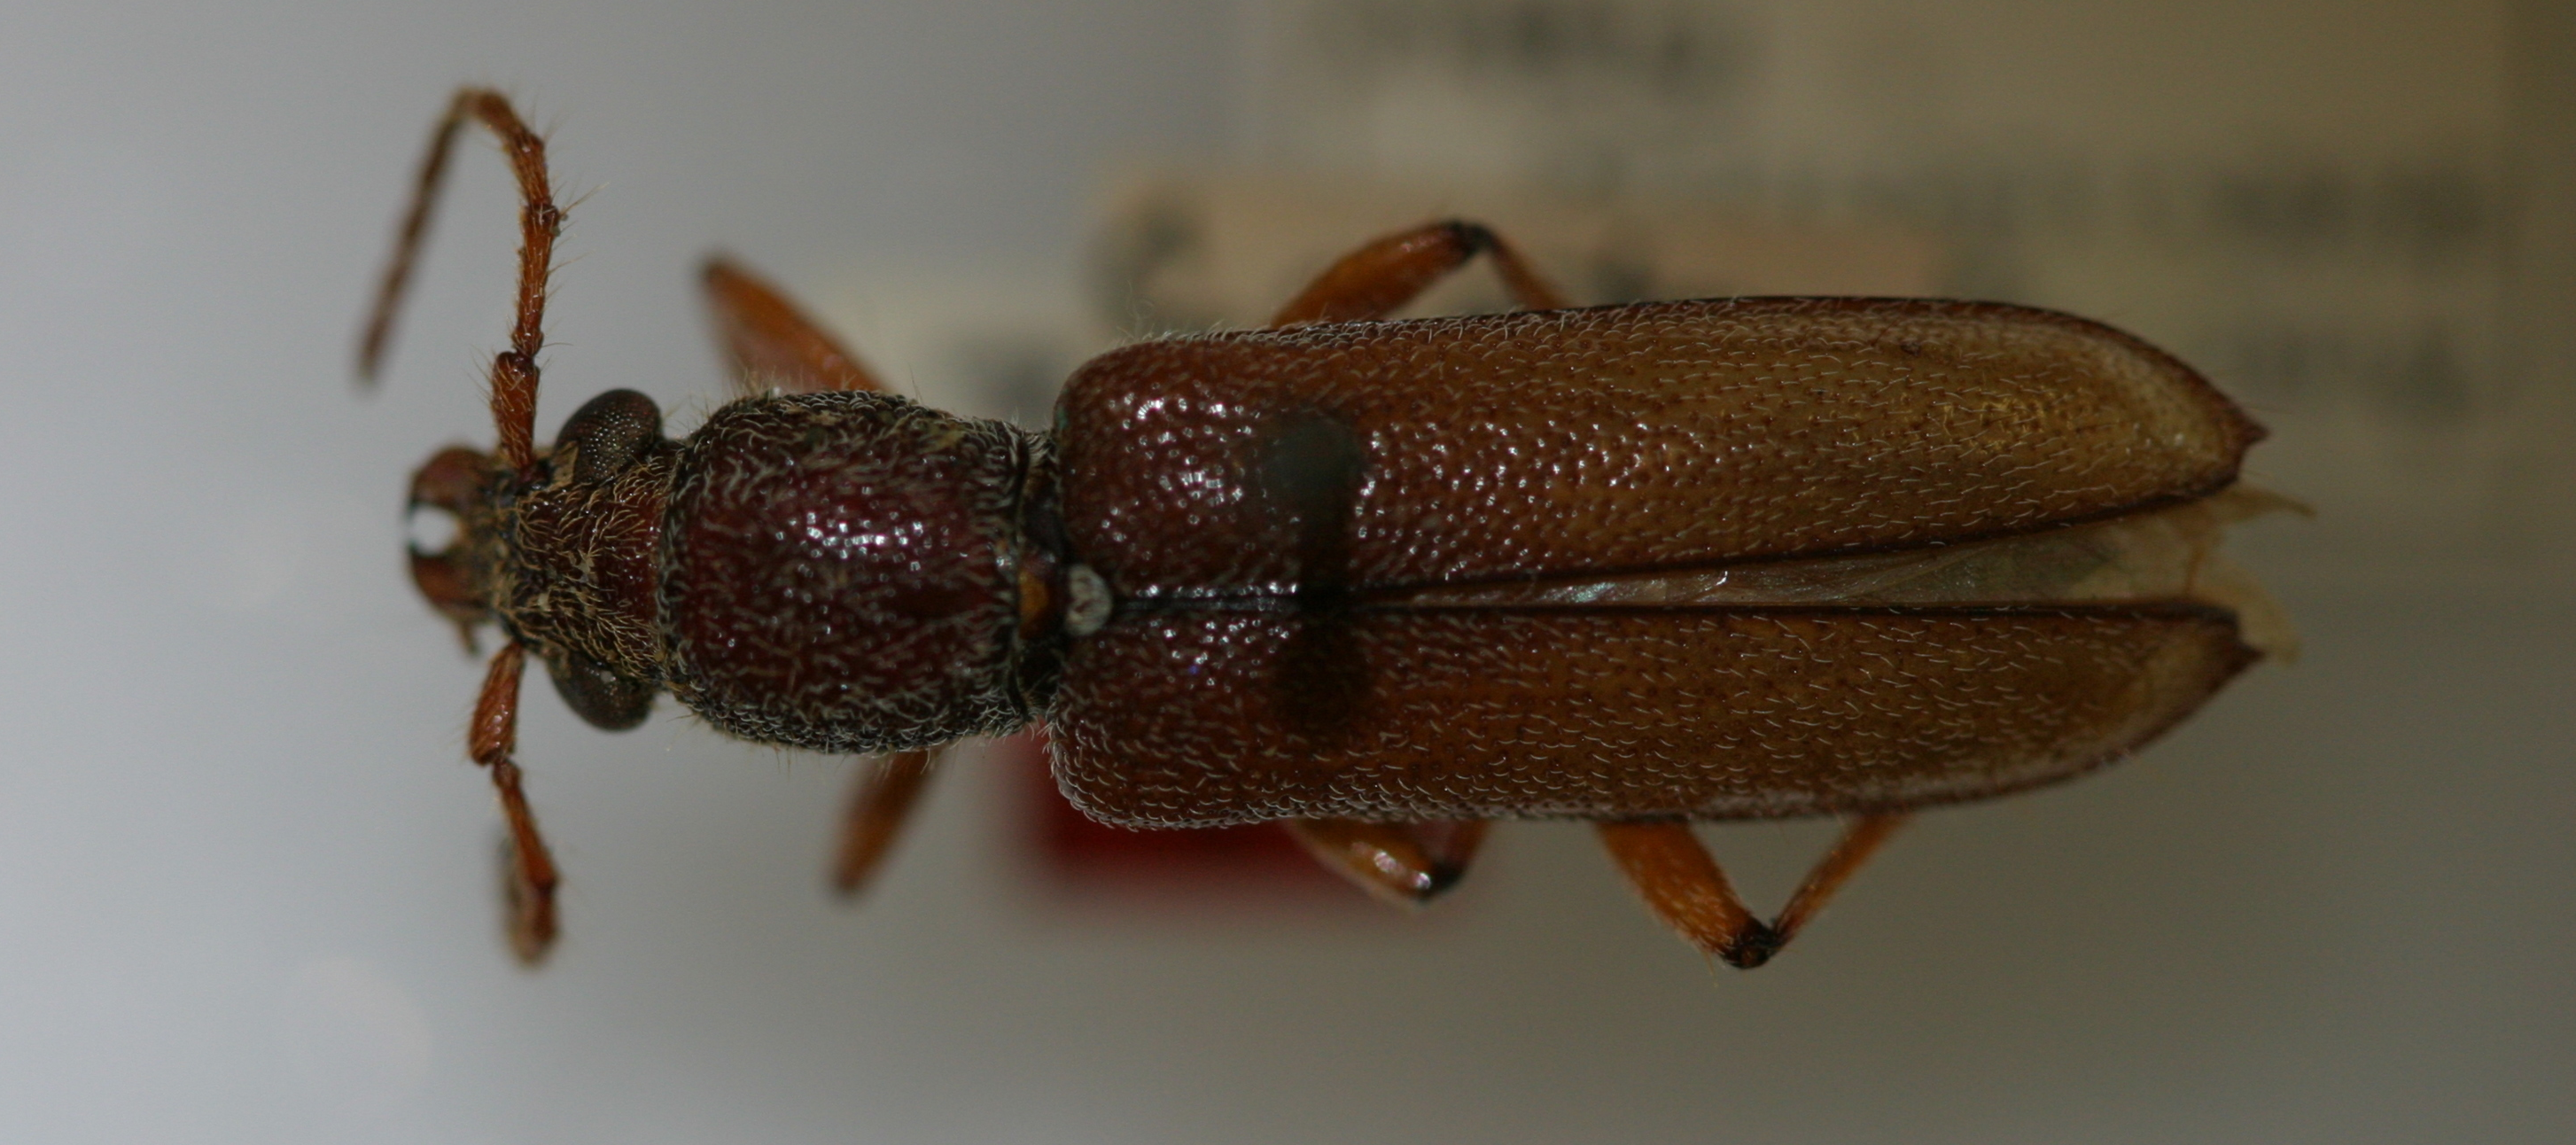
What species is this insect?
Anatinomma brevicornis
